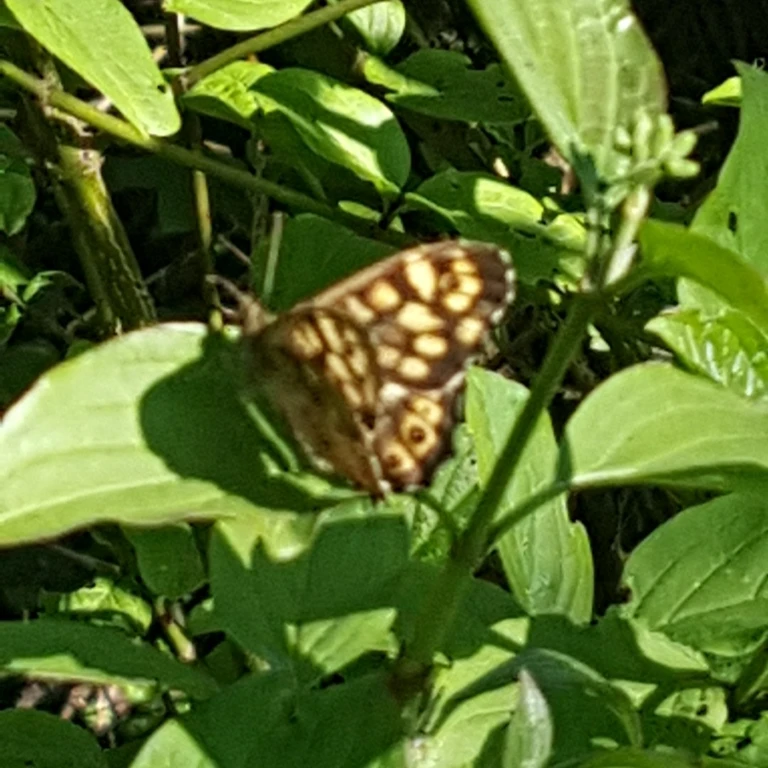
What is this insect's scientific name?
Pararge aegeria
